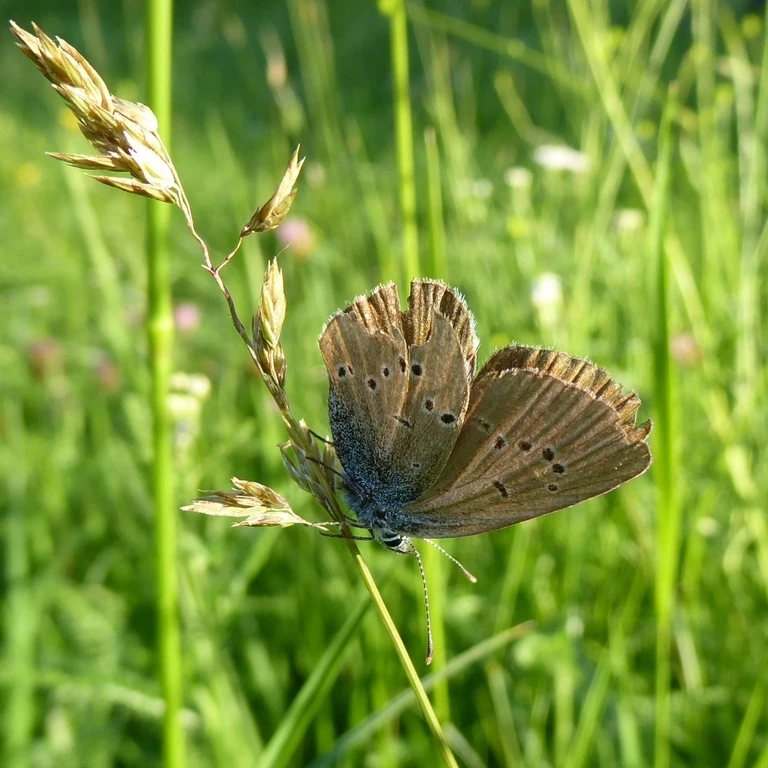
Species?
Cyaniris semiargus
